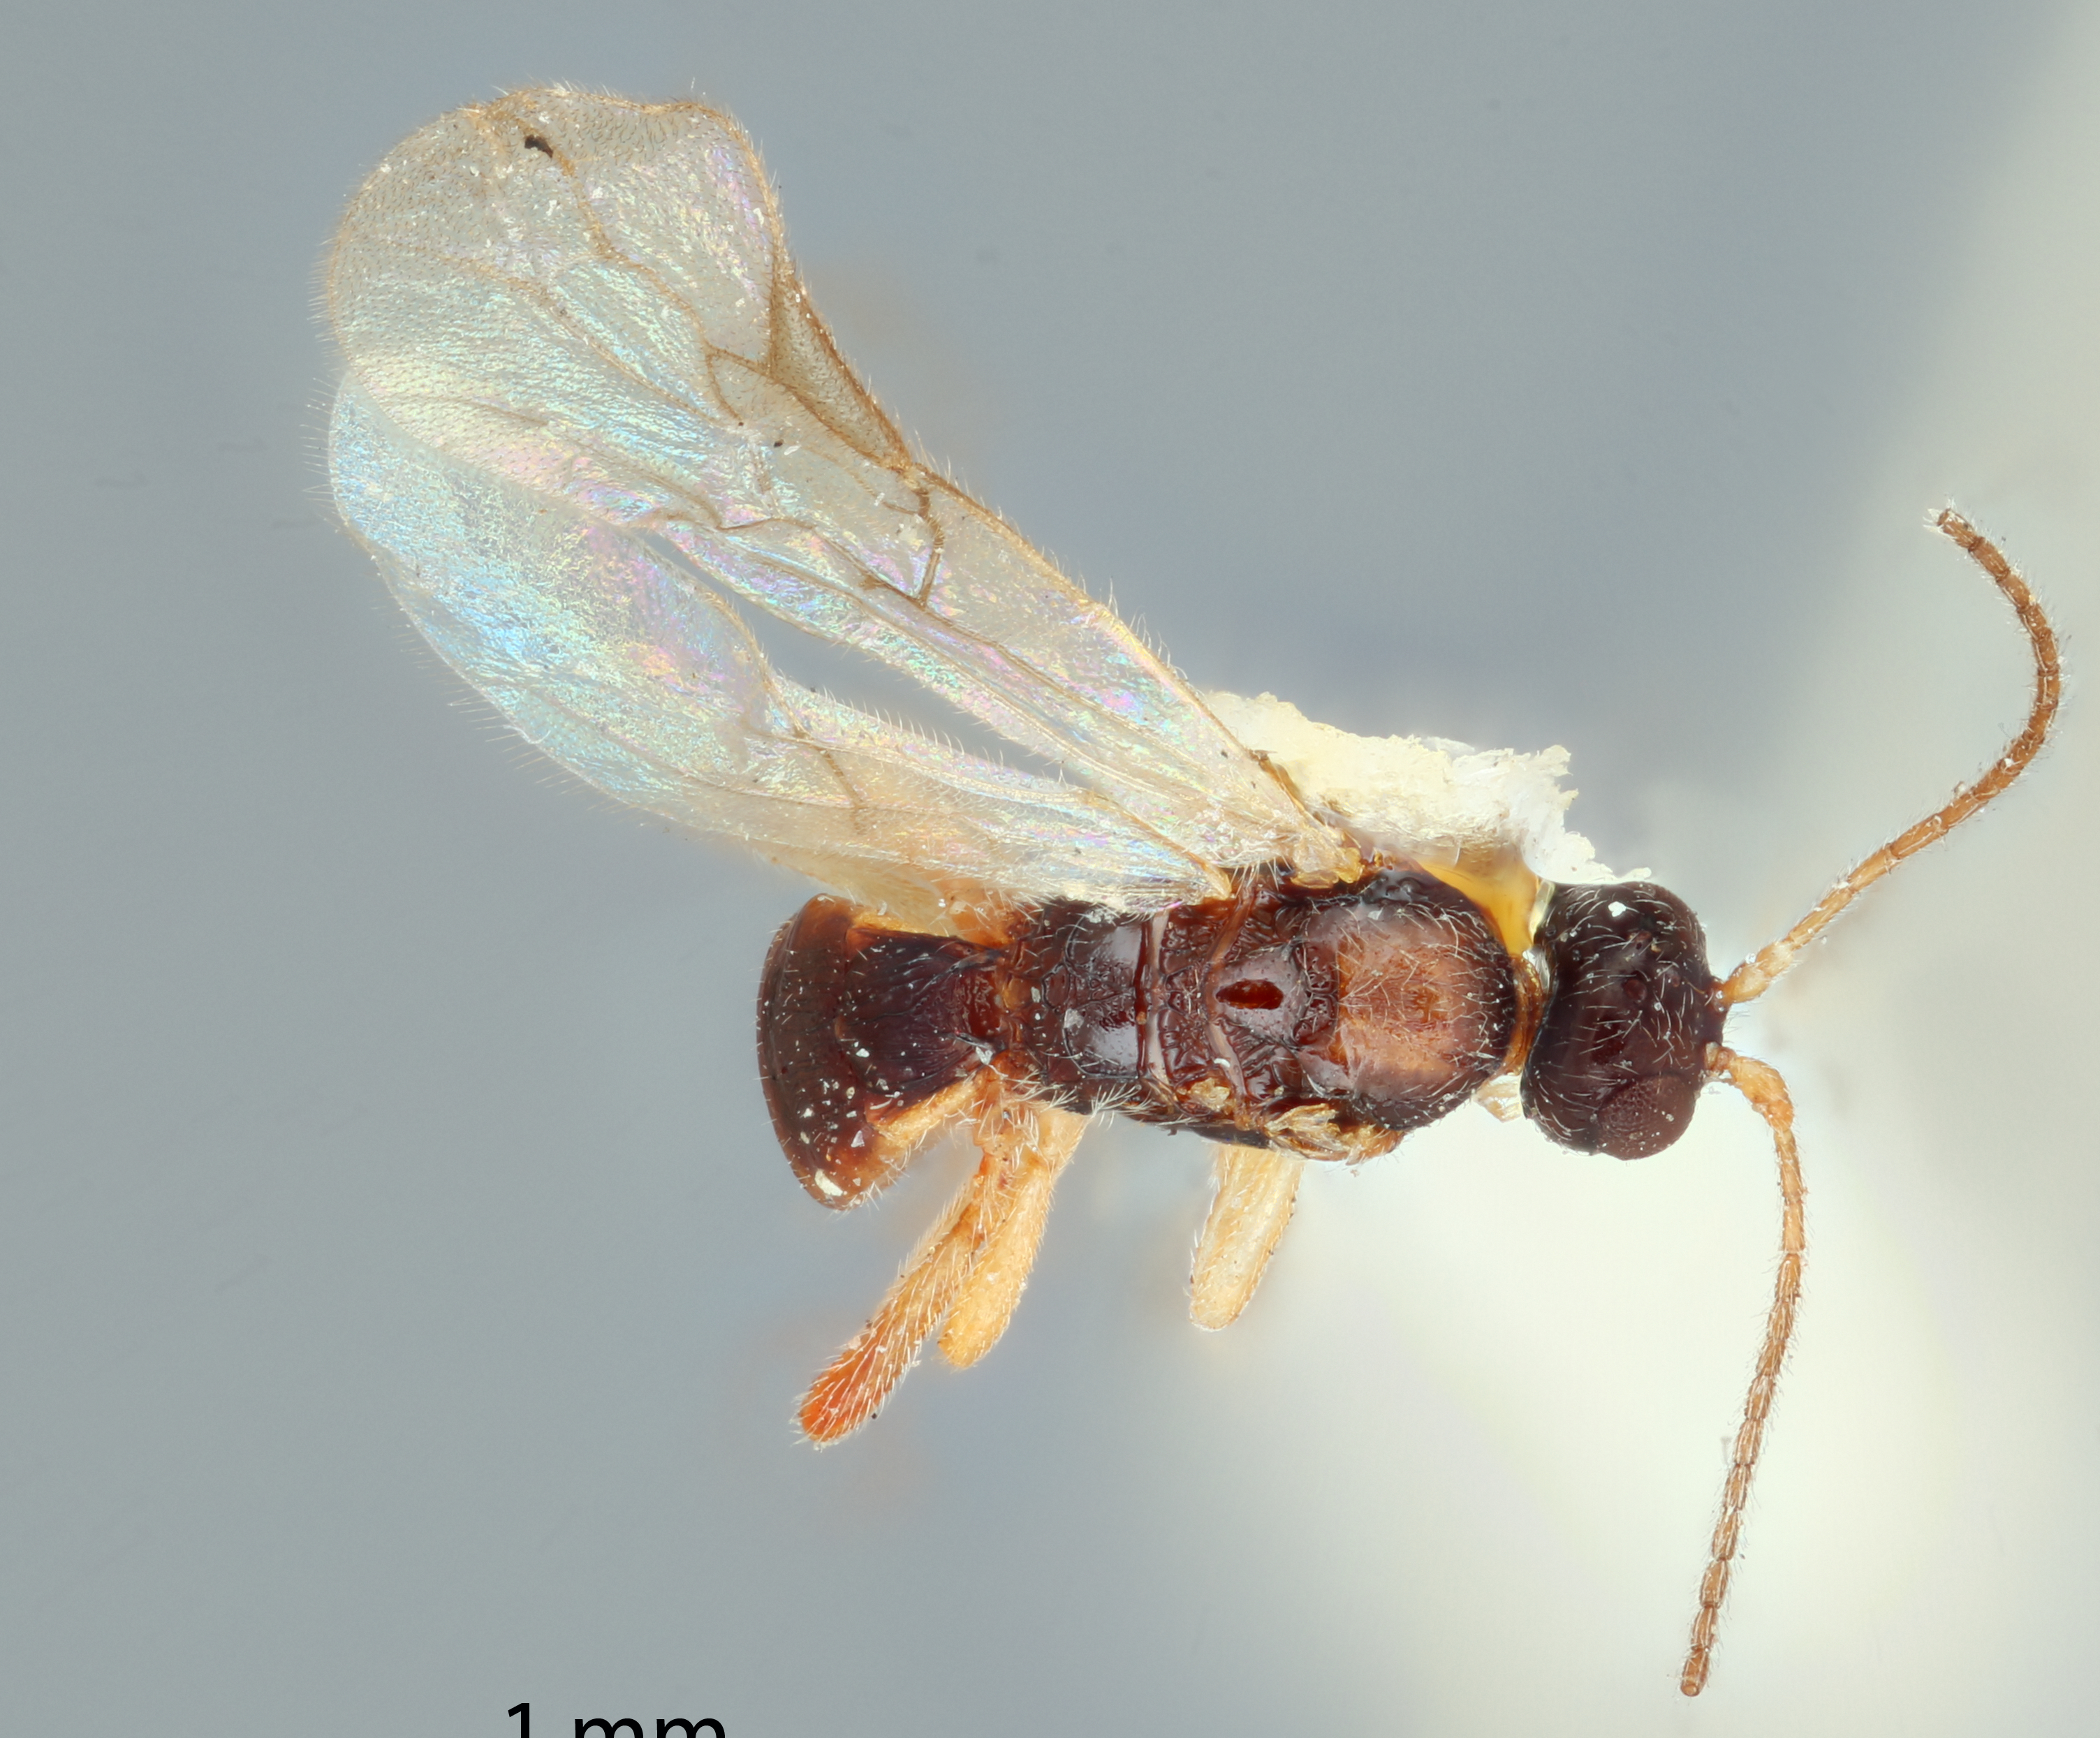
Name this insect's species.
Oncophanes californicus
